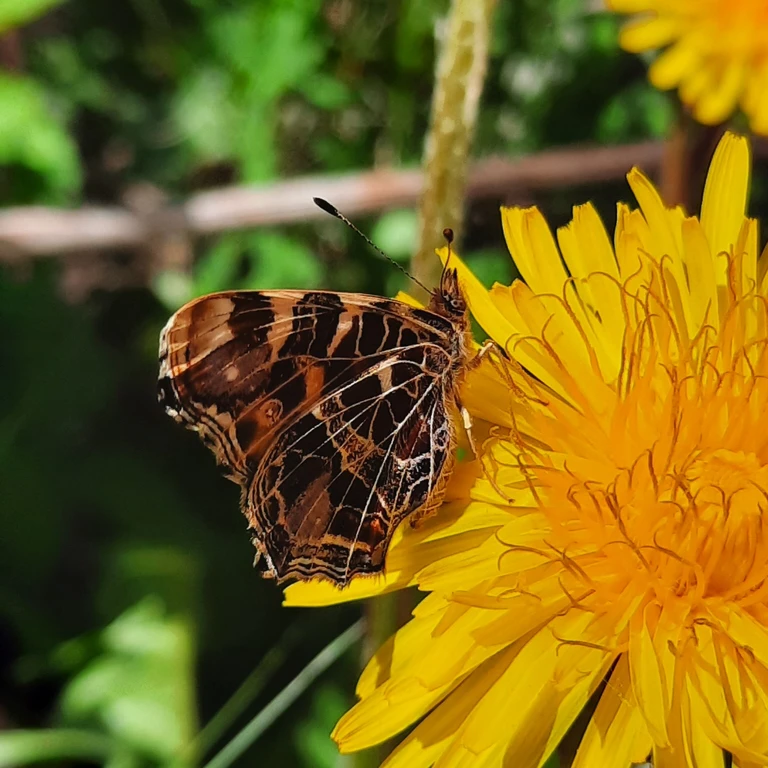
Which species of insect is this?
Araschnia levana
